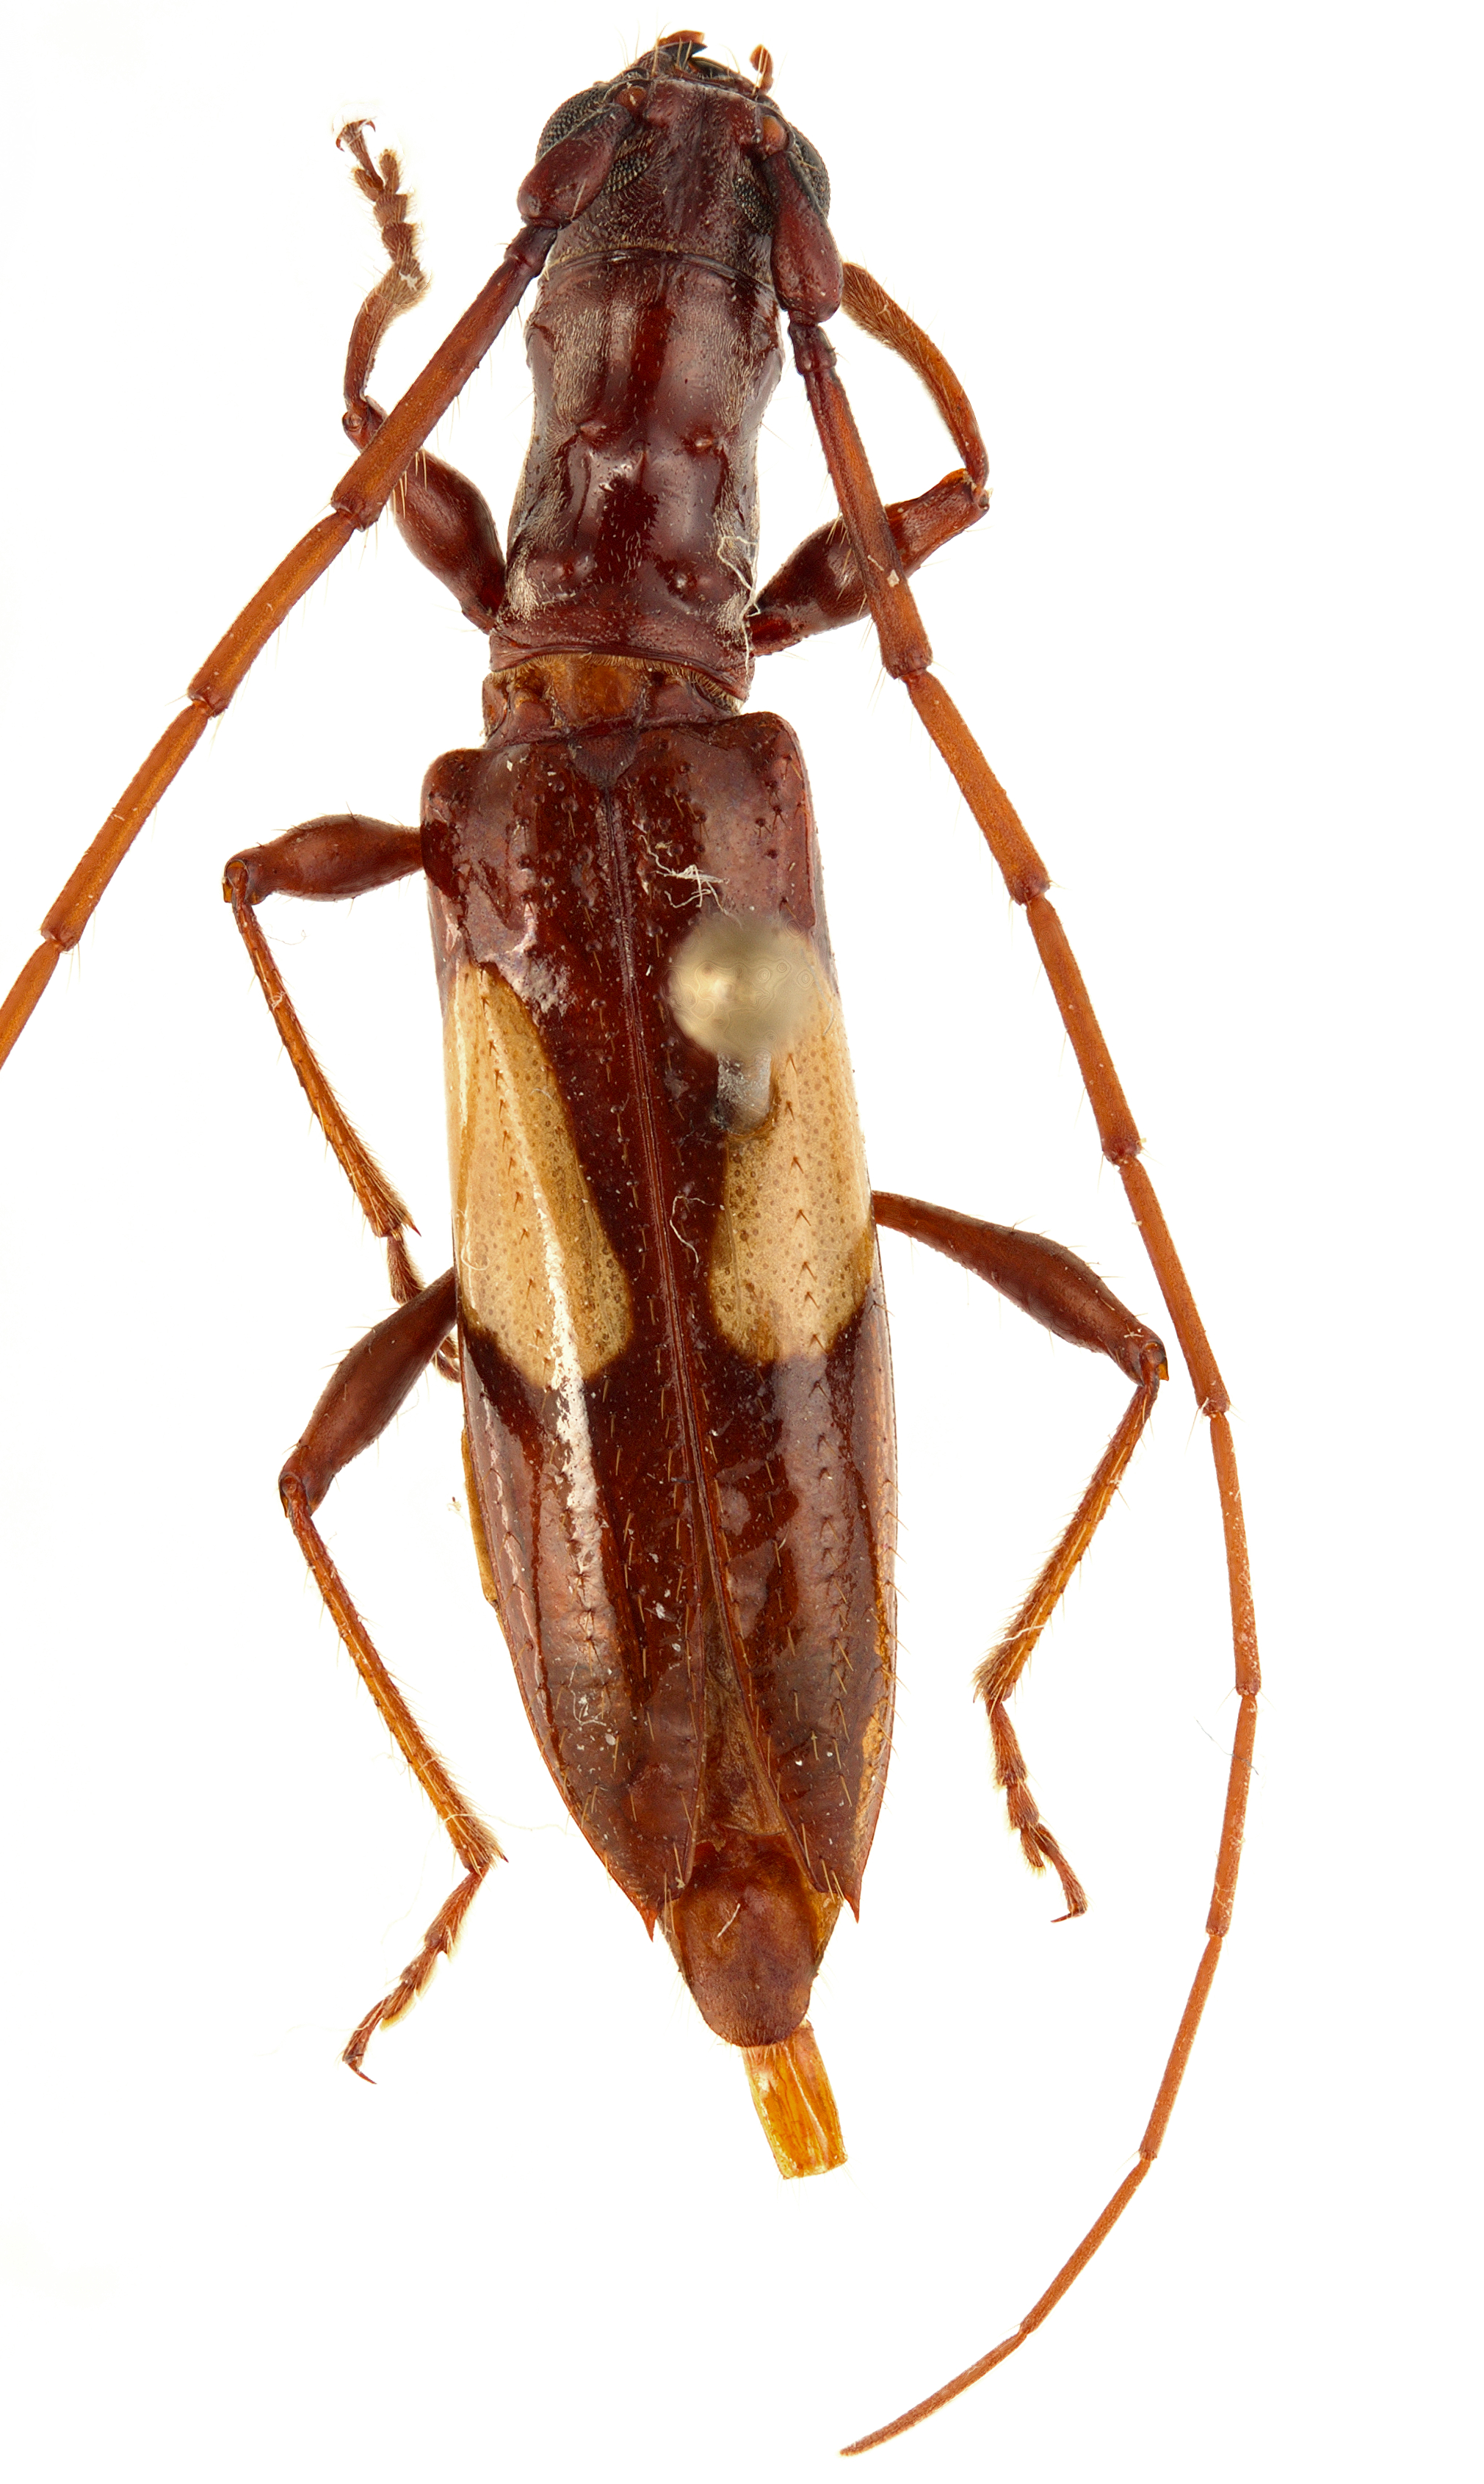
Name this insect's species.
Gnomibidion fulvipes
